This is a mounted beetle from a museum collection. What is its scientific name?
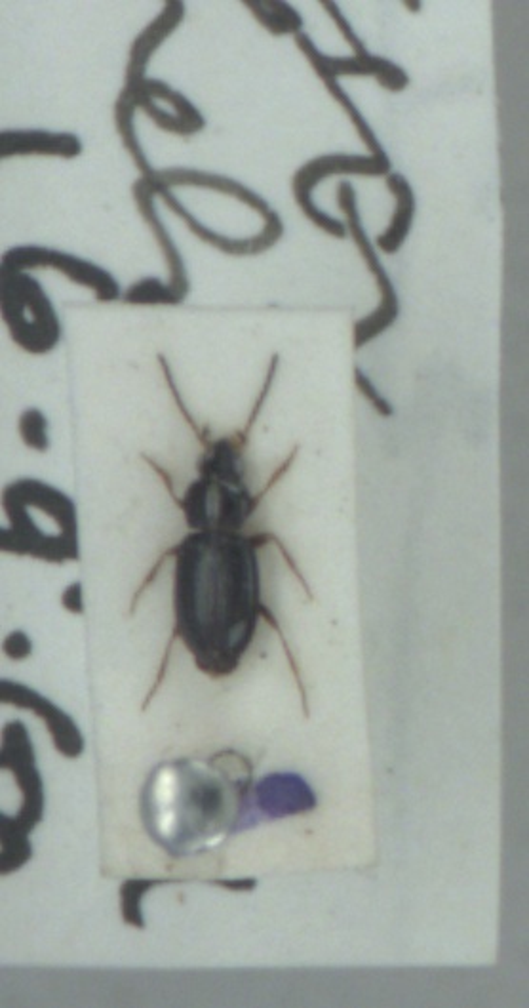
Bembidion obtusum
